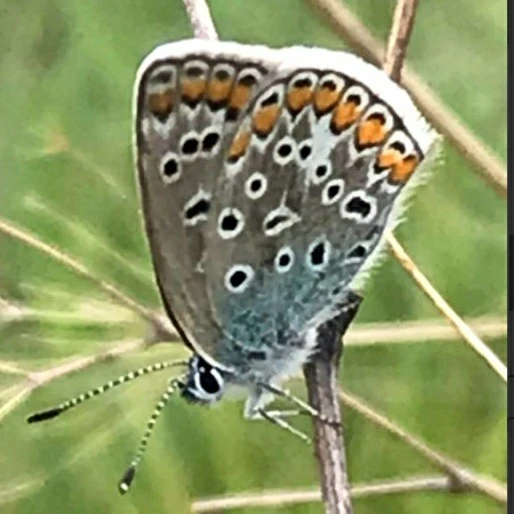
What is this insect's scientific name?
Polyommatus icarus
